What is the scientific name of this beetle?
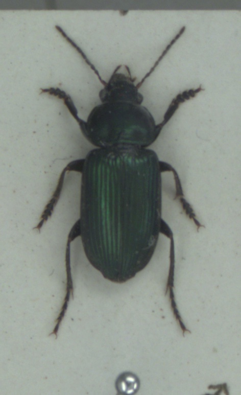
Anisodactylus poeciloides
